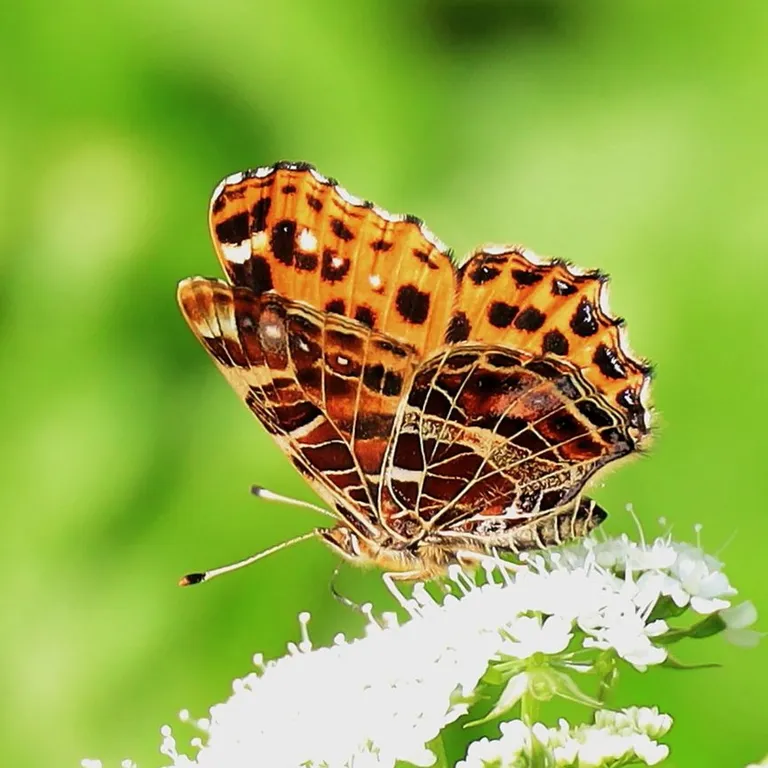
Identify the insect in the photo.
Araschnia levana
